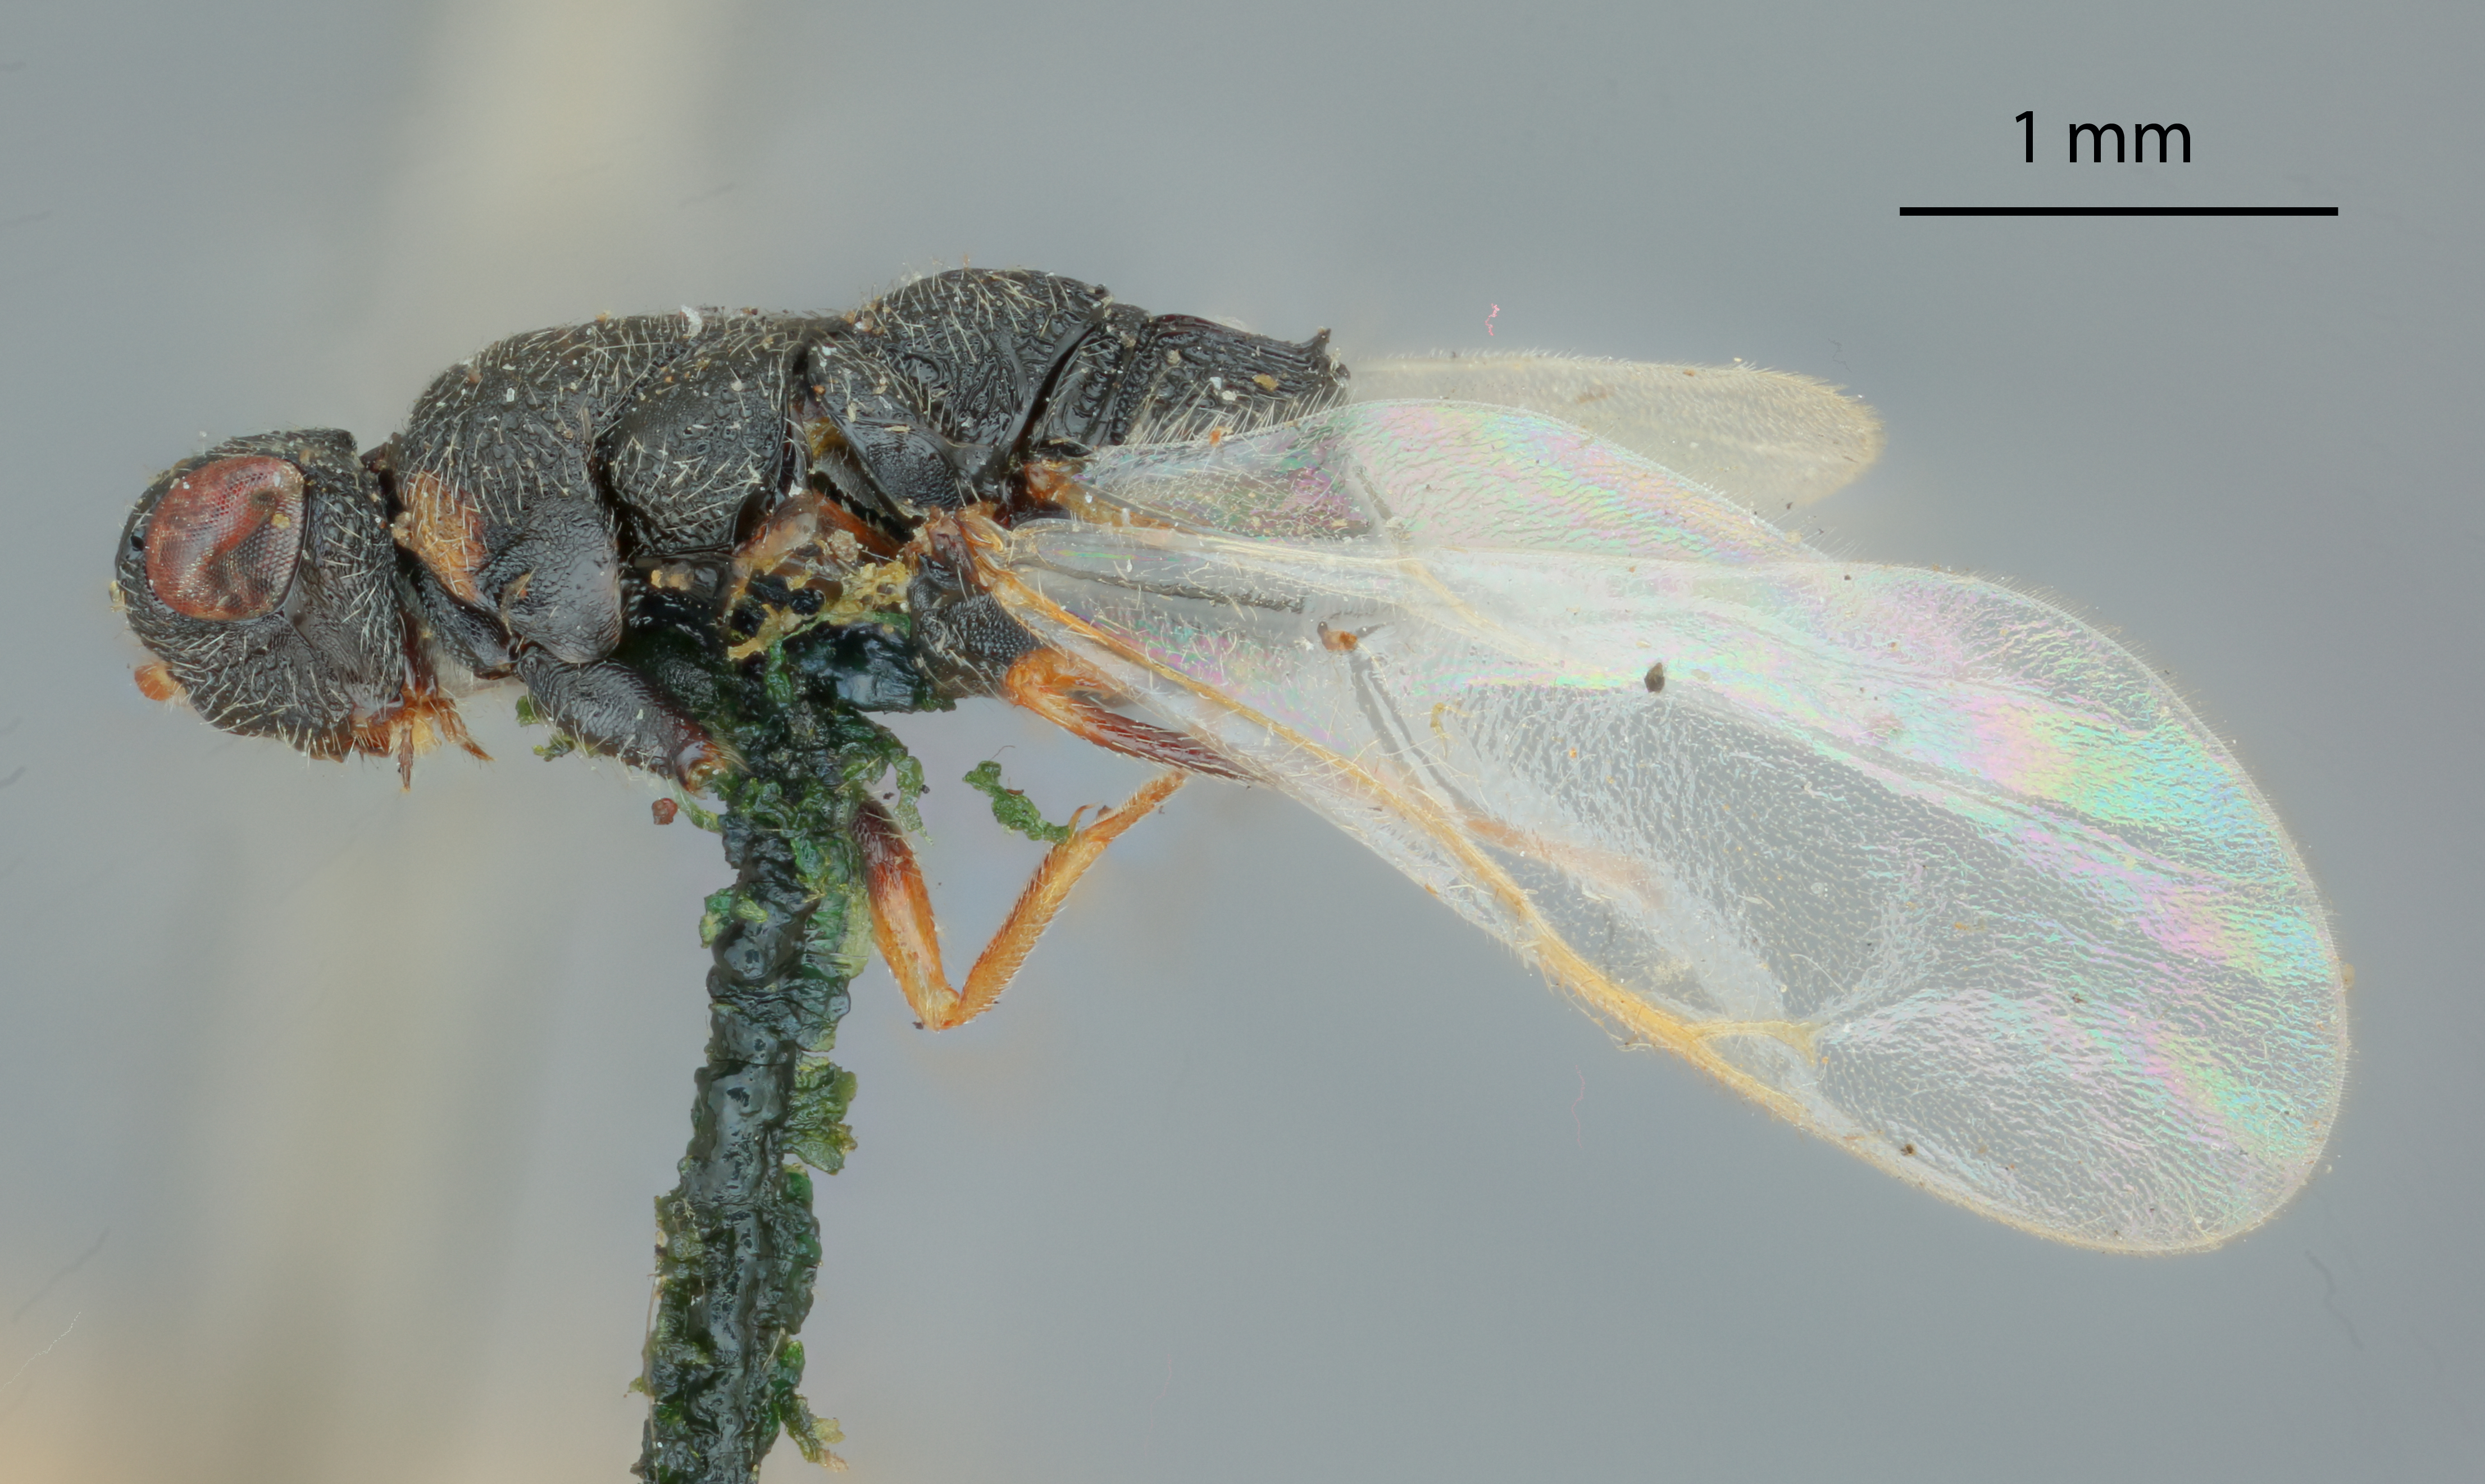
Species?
Isosomorpha europae
